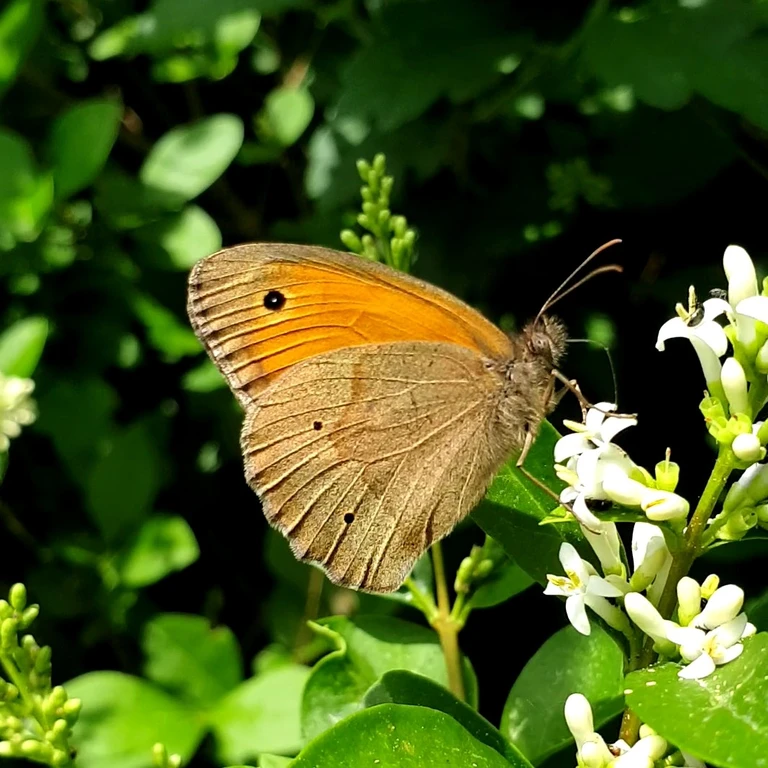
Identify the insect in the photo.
Maniola jurtina
